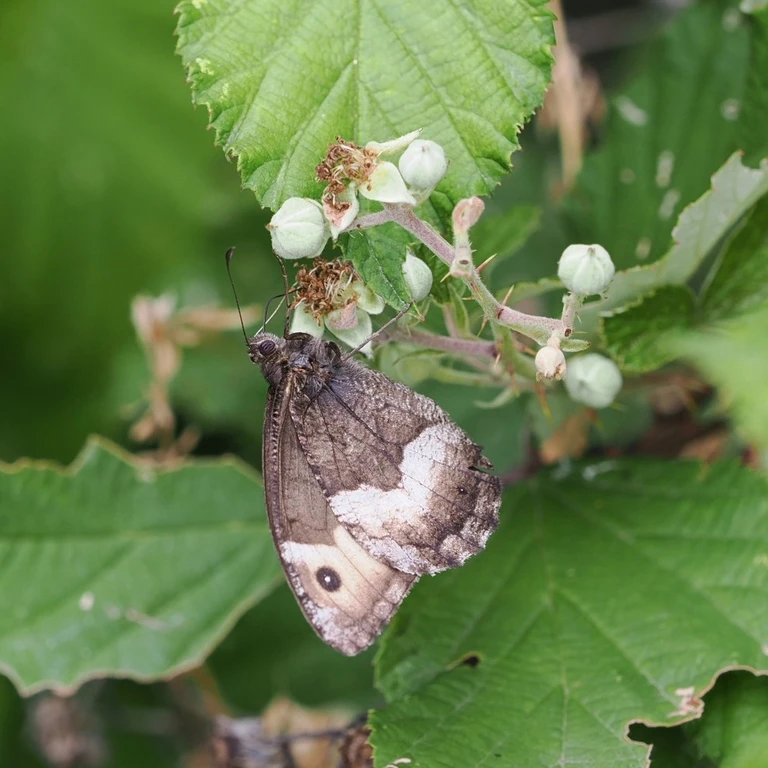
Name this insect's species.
Hipparchia alcyone
